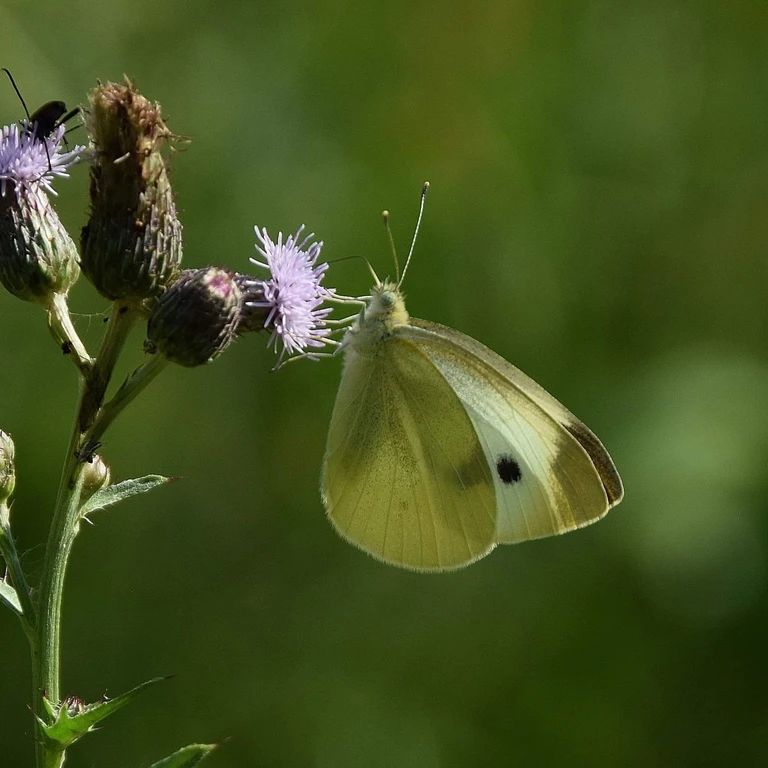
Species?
Pieris rapae
